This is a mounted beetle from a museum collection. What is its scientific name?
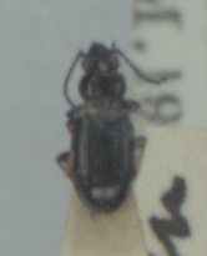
Bembidion lampros
